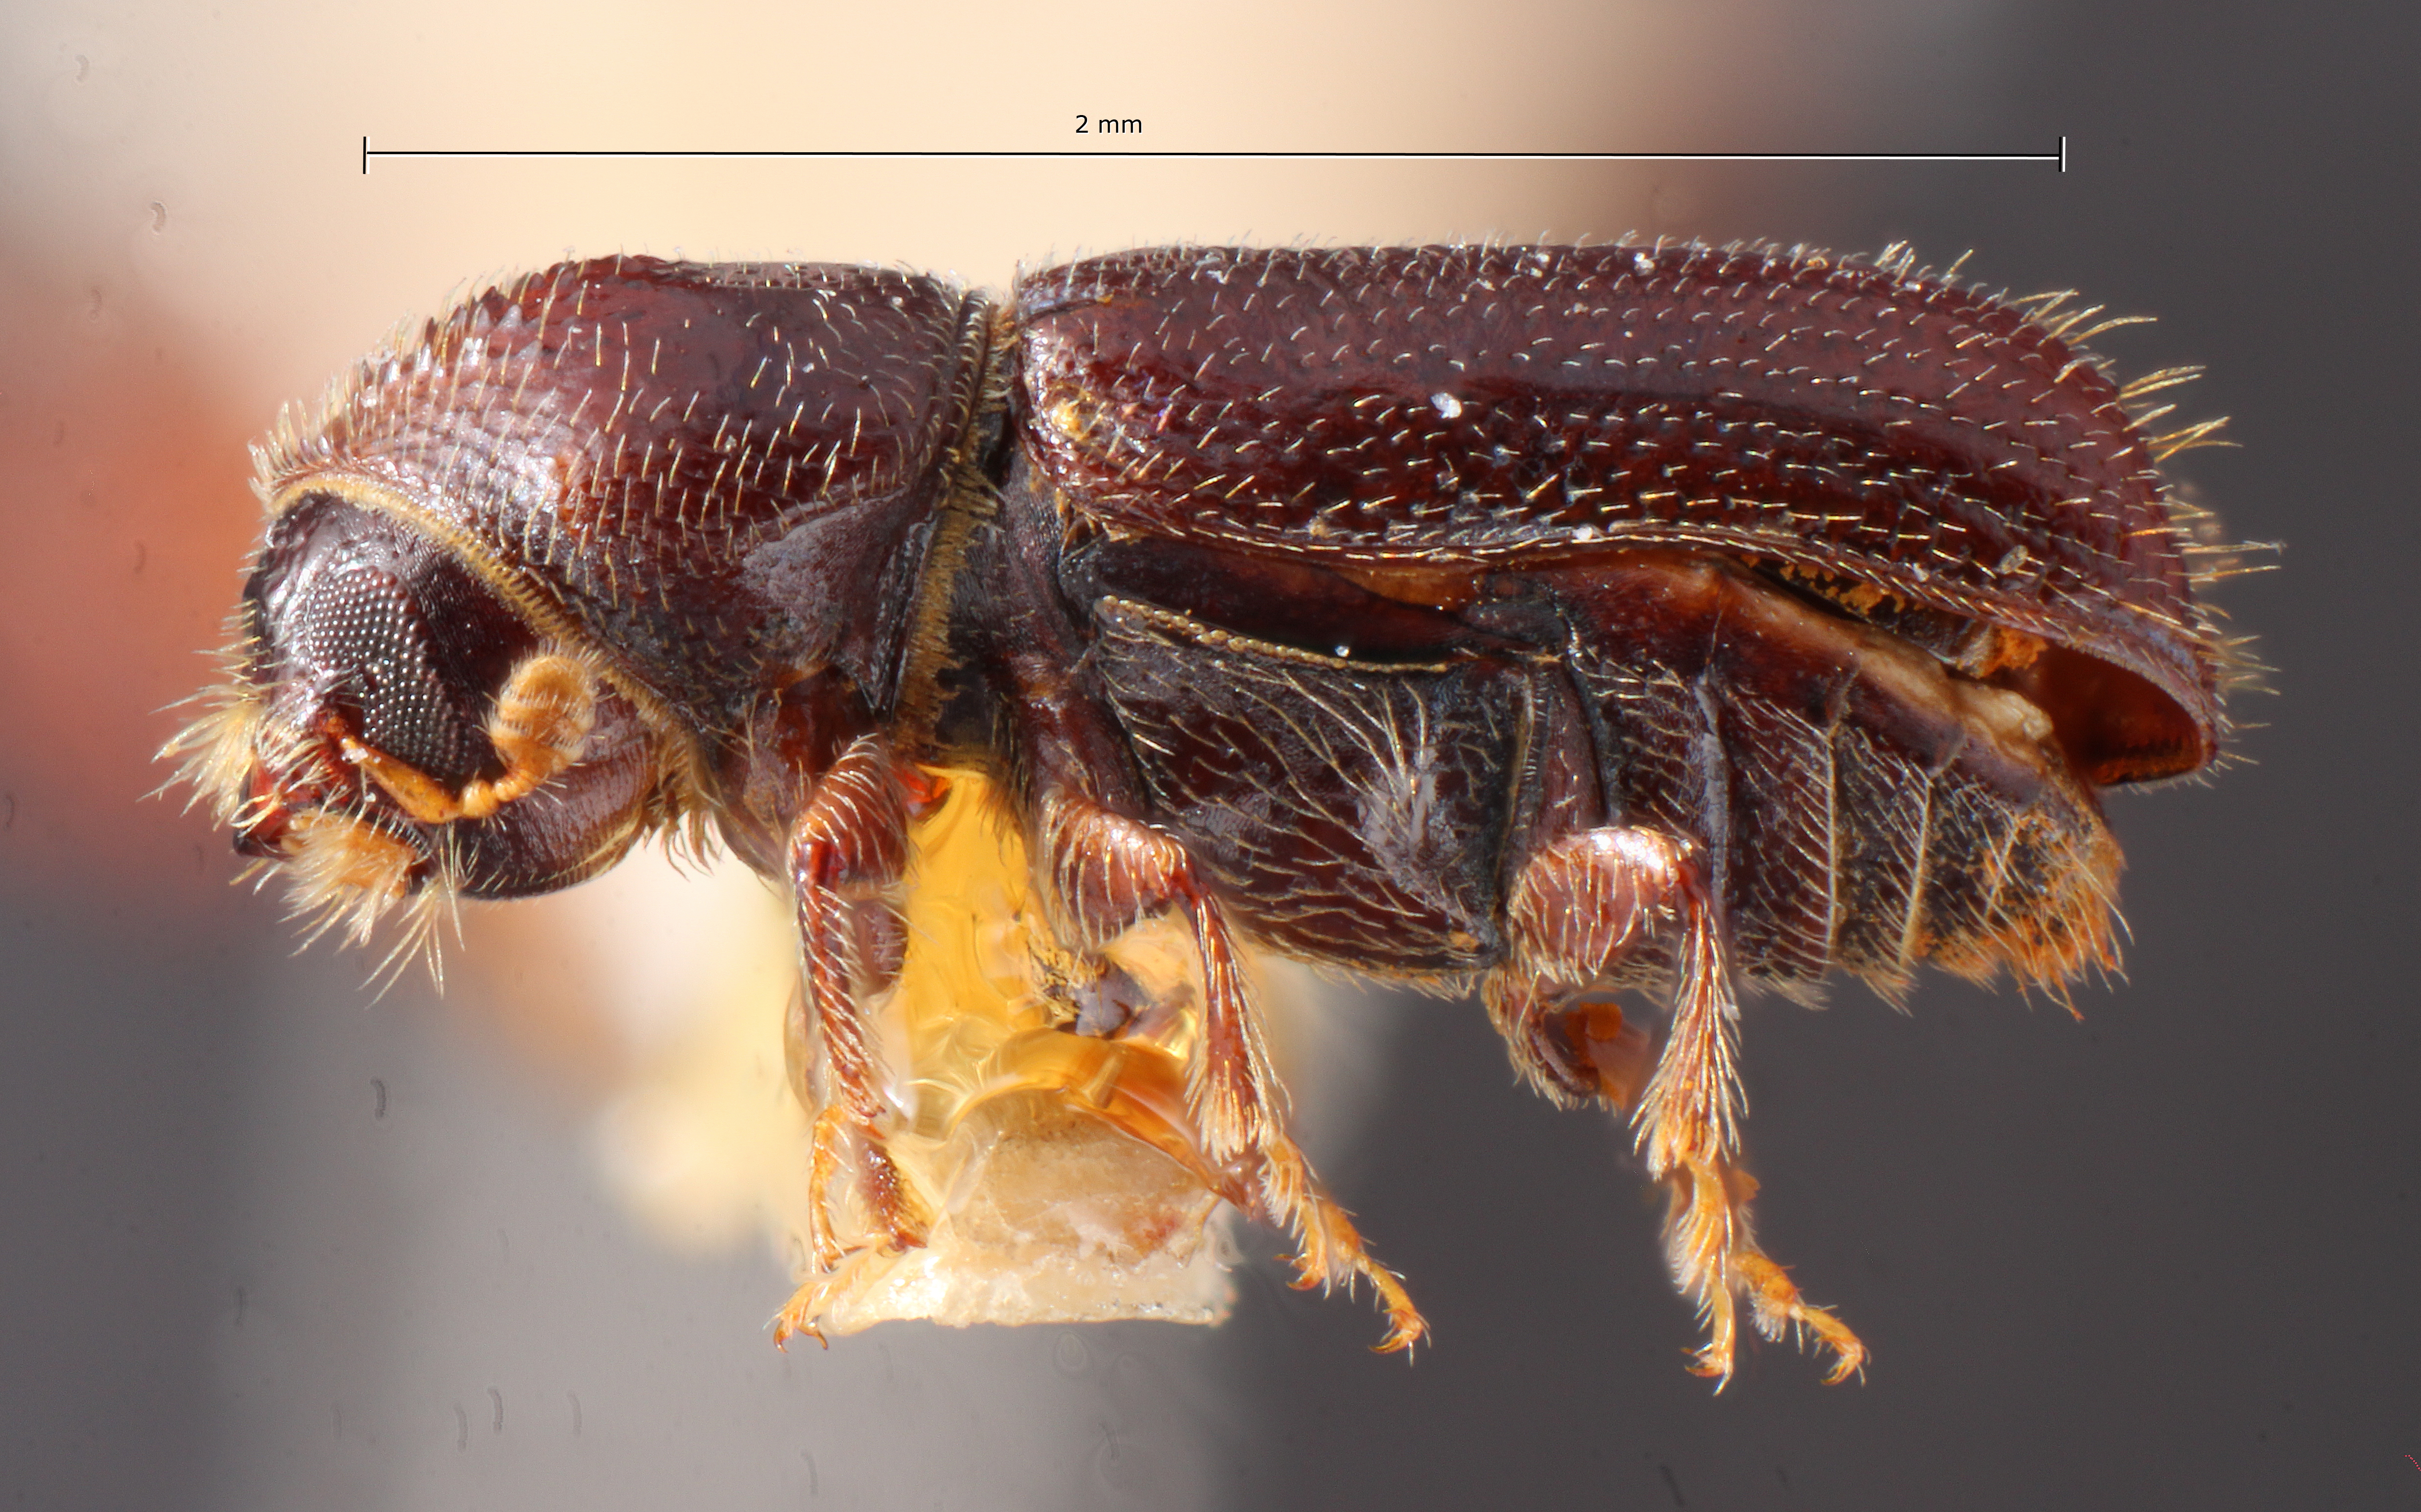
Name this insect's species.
Pityophthorus occidentalis
